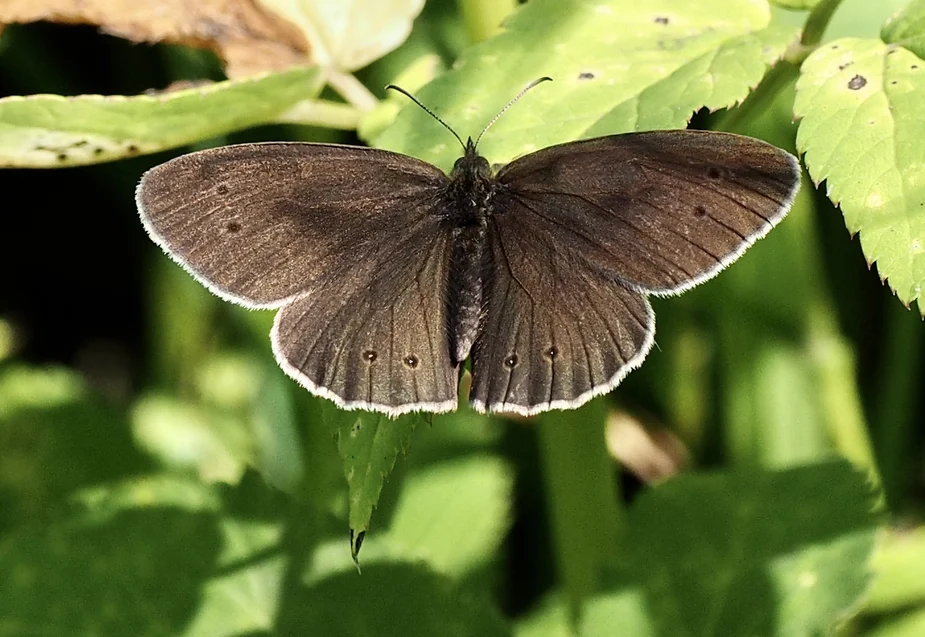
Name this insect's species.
Aphantopus hyperantus
